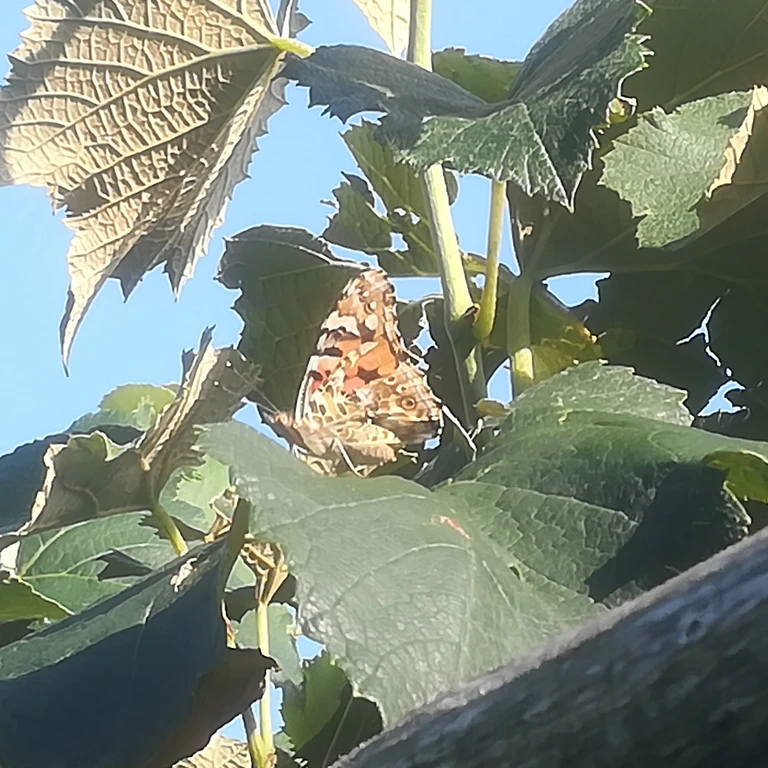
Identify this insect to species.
Vanessa cardui
